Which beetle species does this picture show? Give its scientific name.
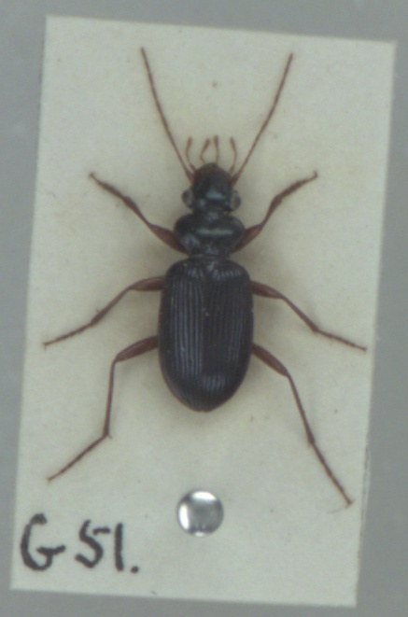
Leistus fulvibarbis
